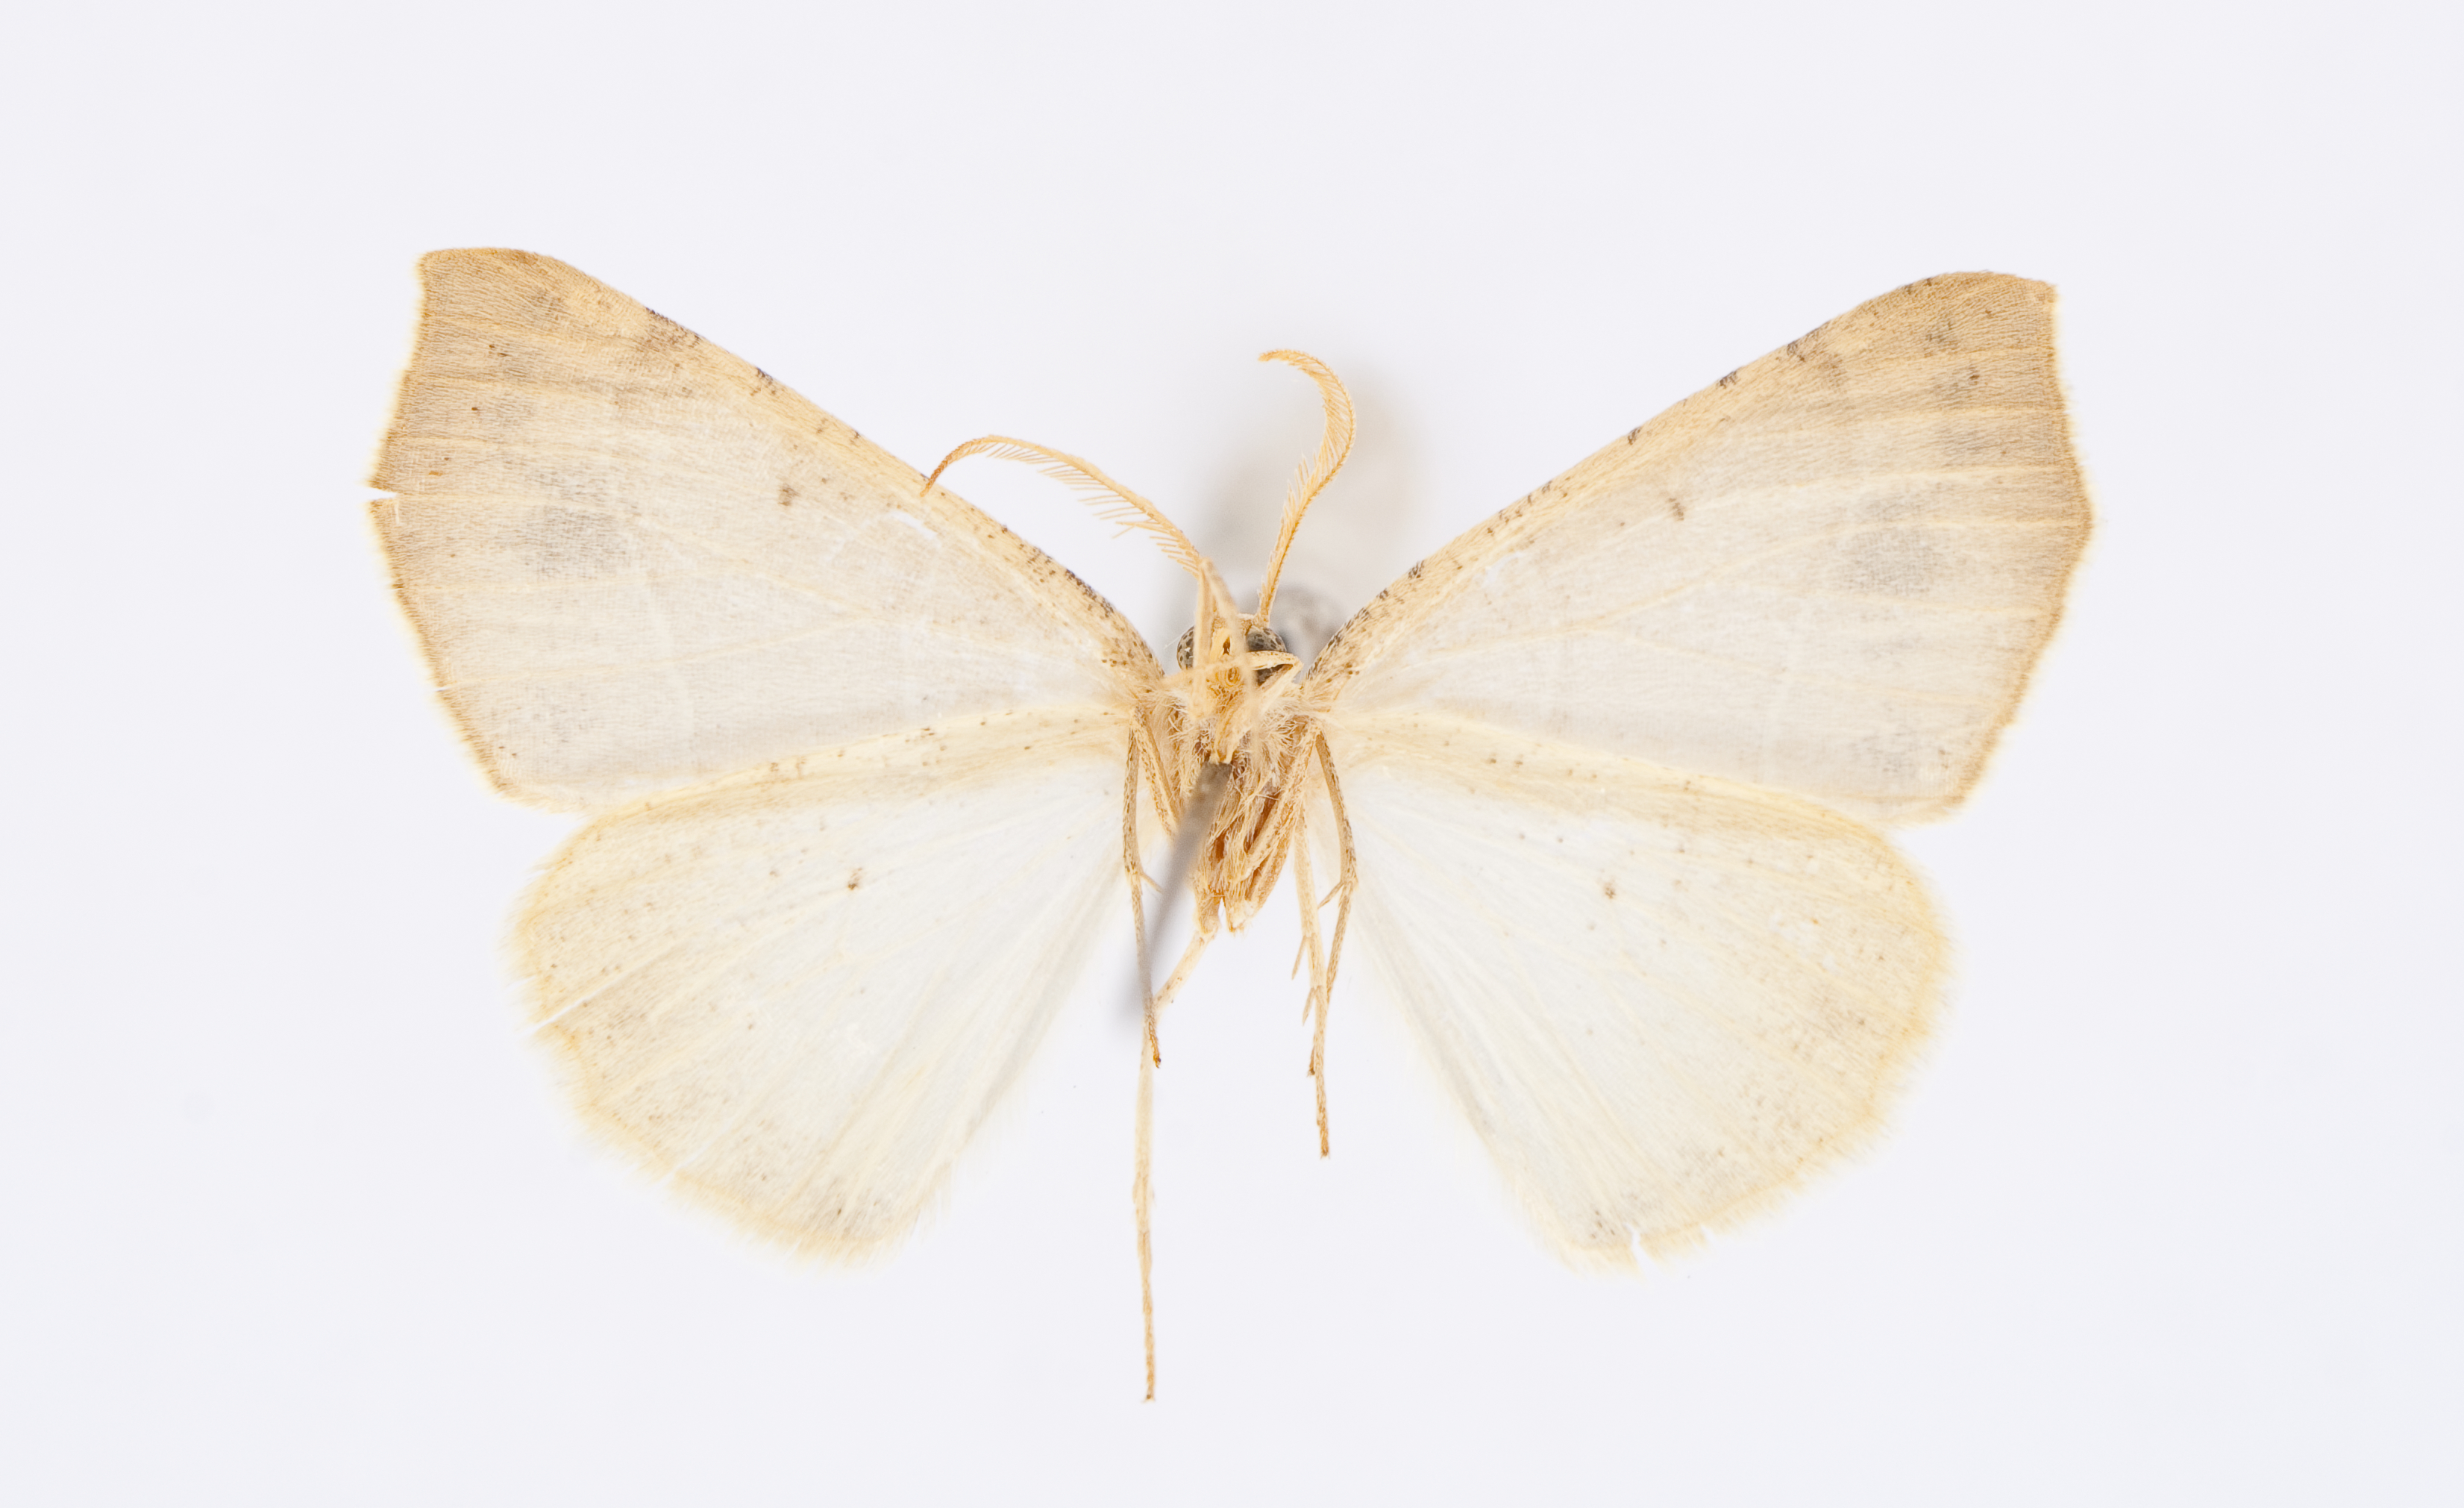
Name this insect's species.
Metanema olivata
